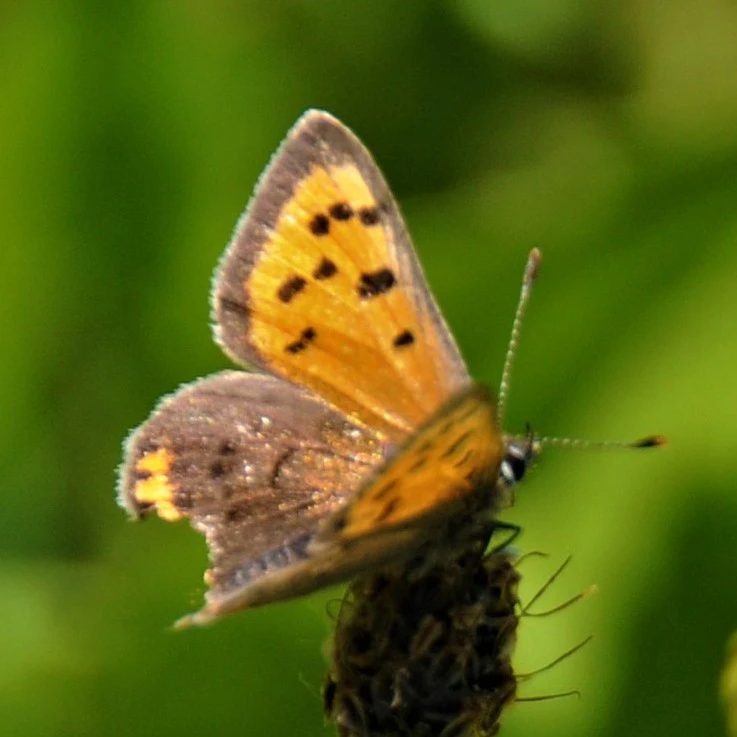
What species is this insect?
Lycaena phlaeas
